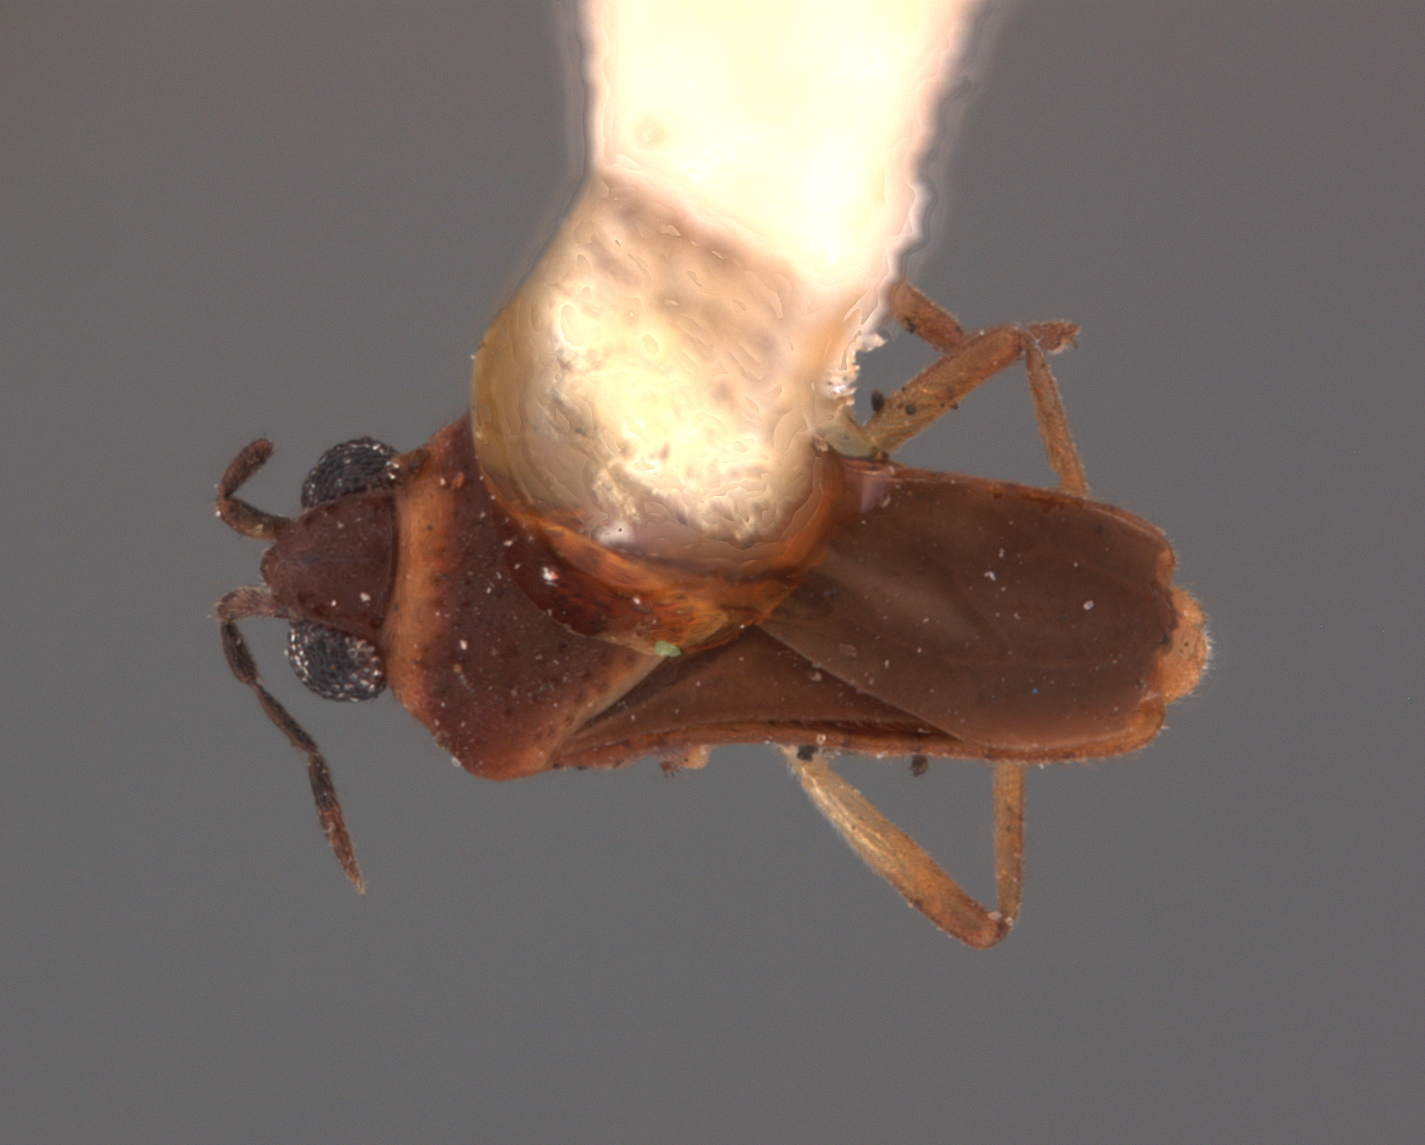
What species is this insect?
Microvelia pudoris
